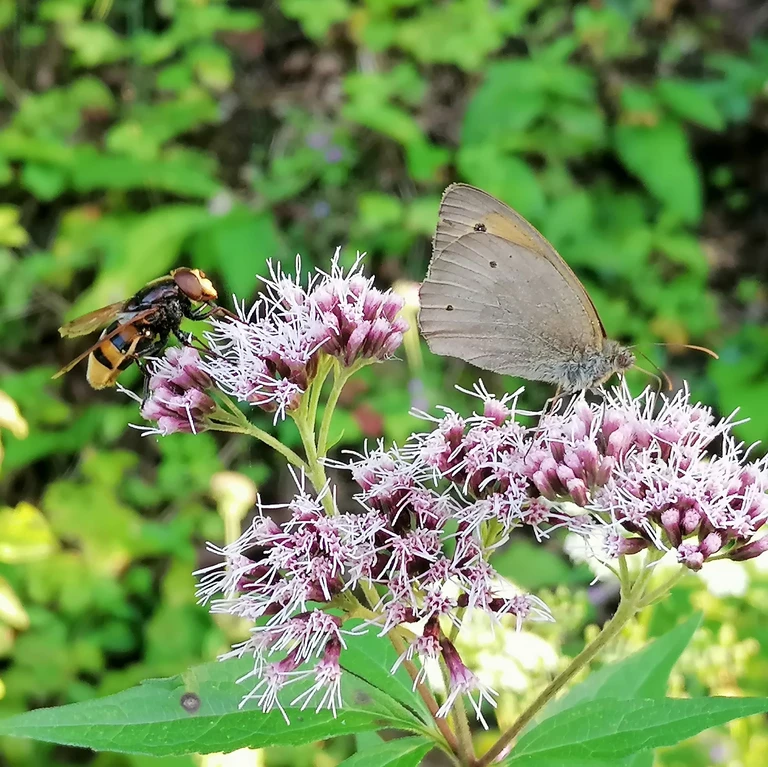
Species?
Maniola jurtina
